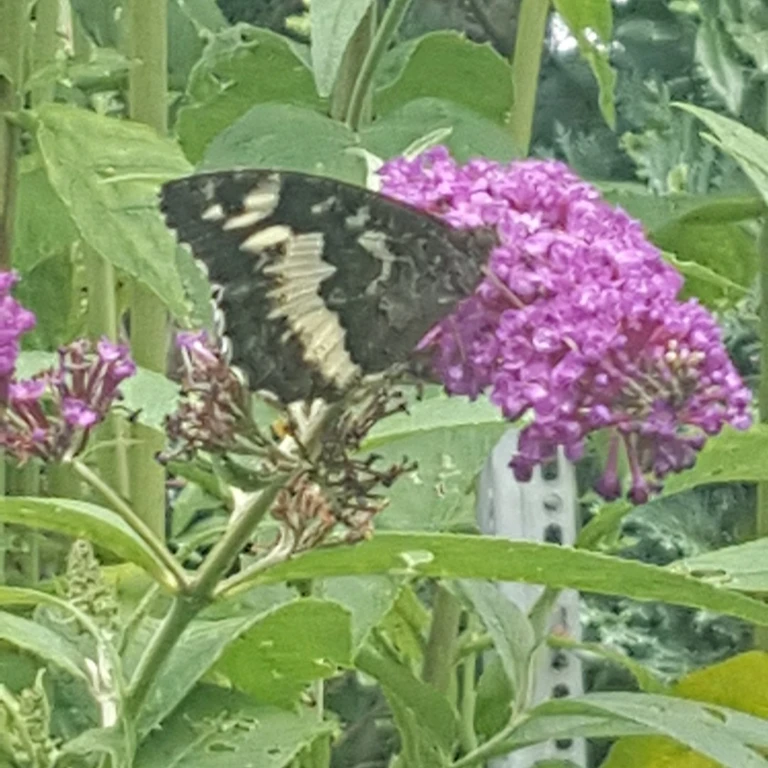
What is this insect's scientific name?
Brintesia circe
